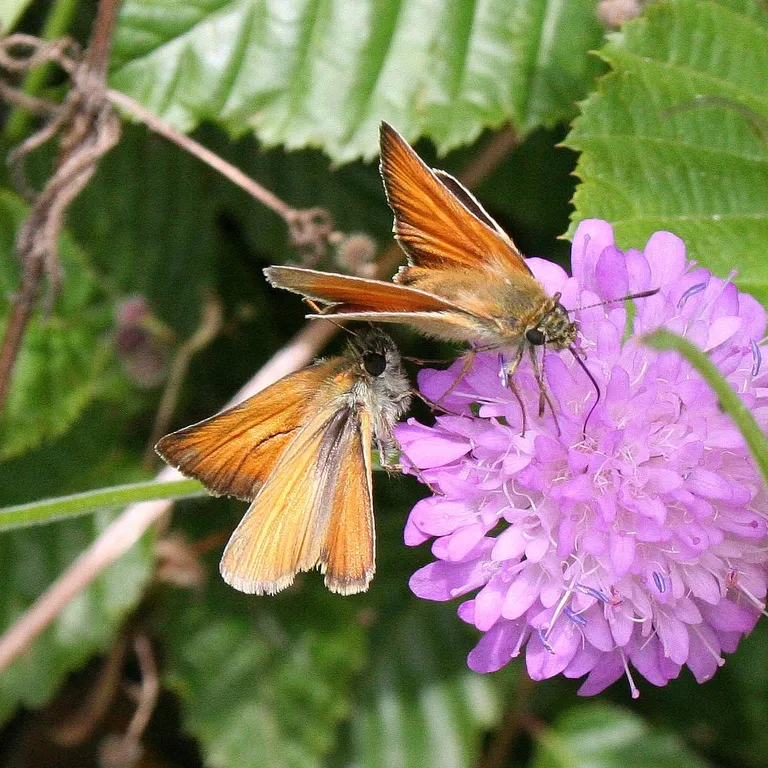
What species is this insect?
Thymelicus sylvestris
